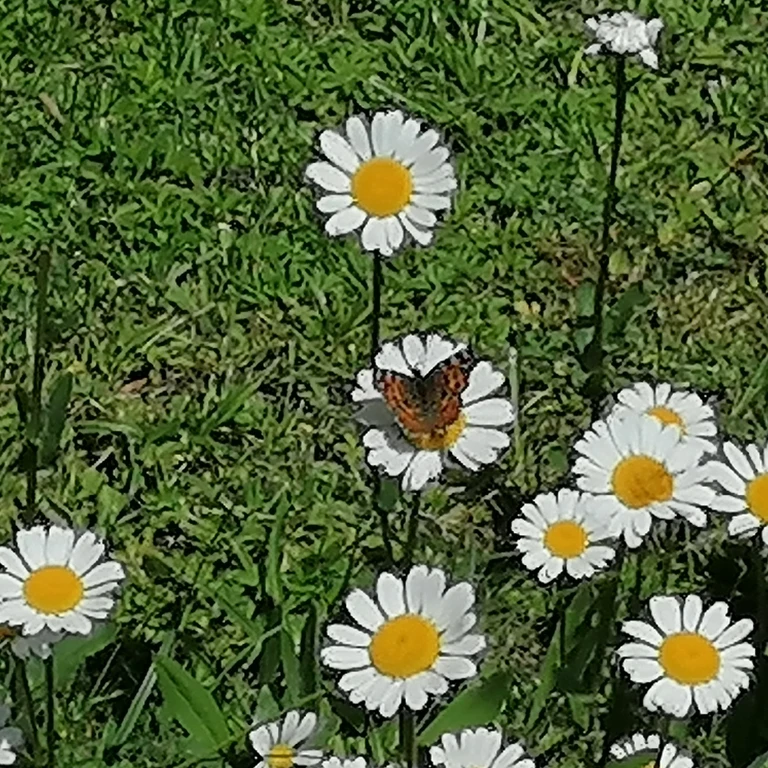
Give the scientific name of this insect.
Araschnia levana
